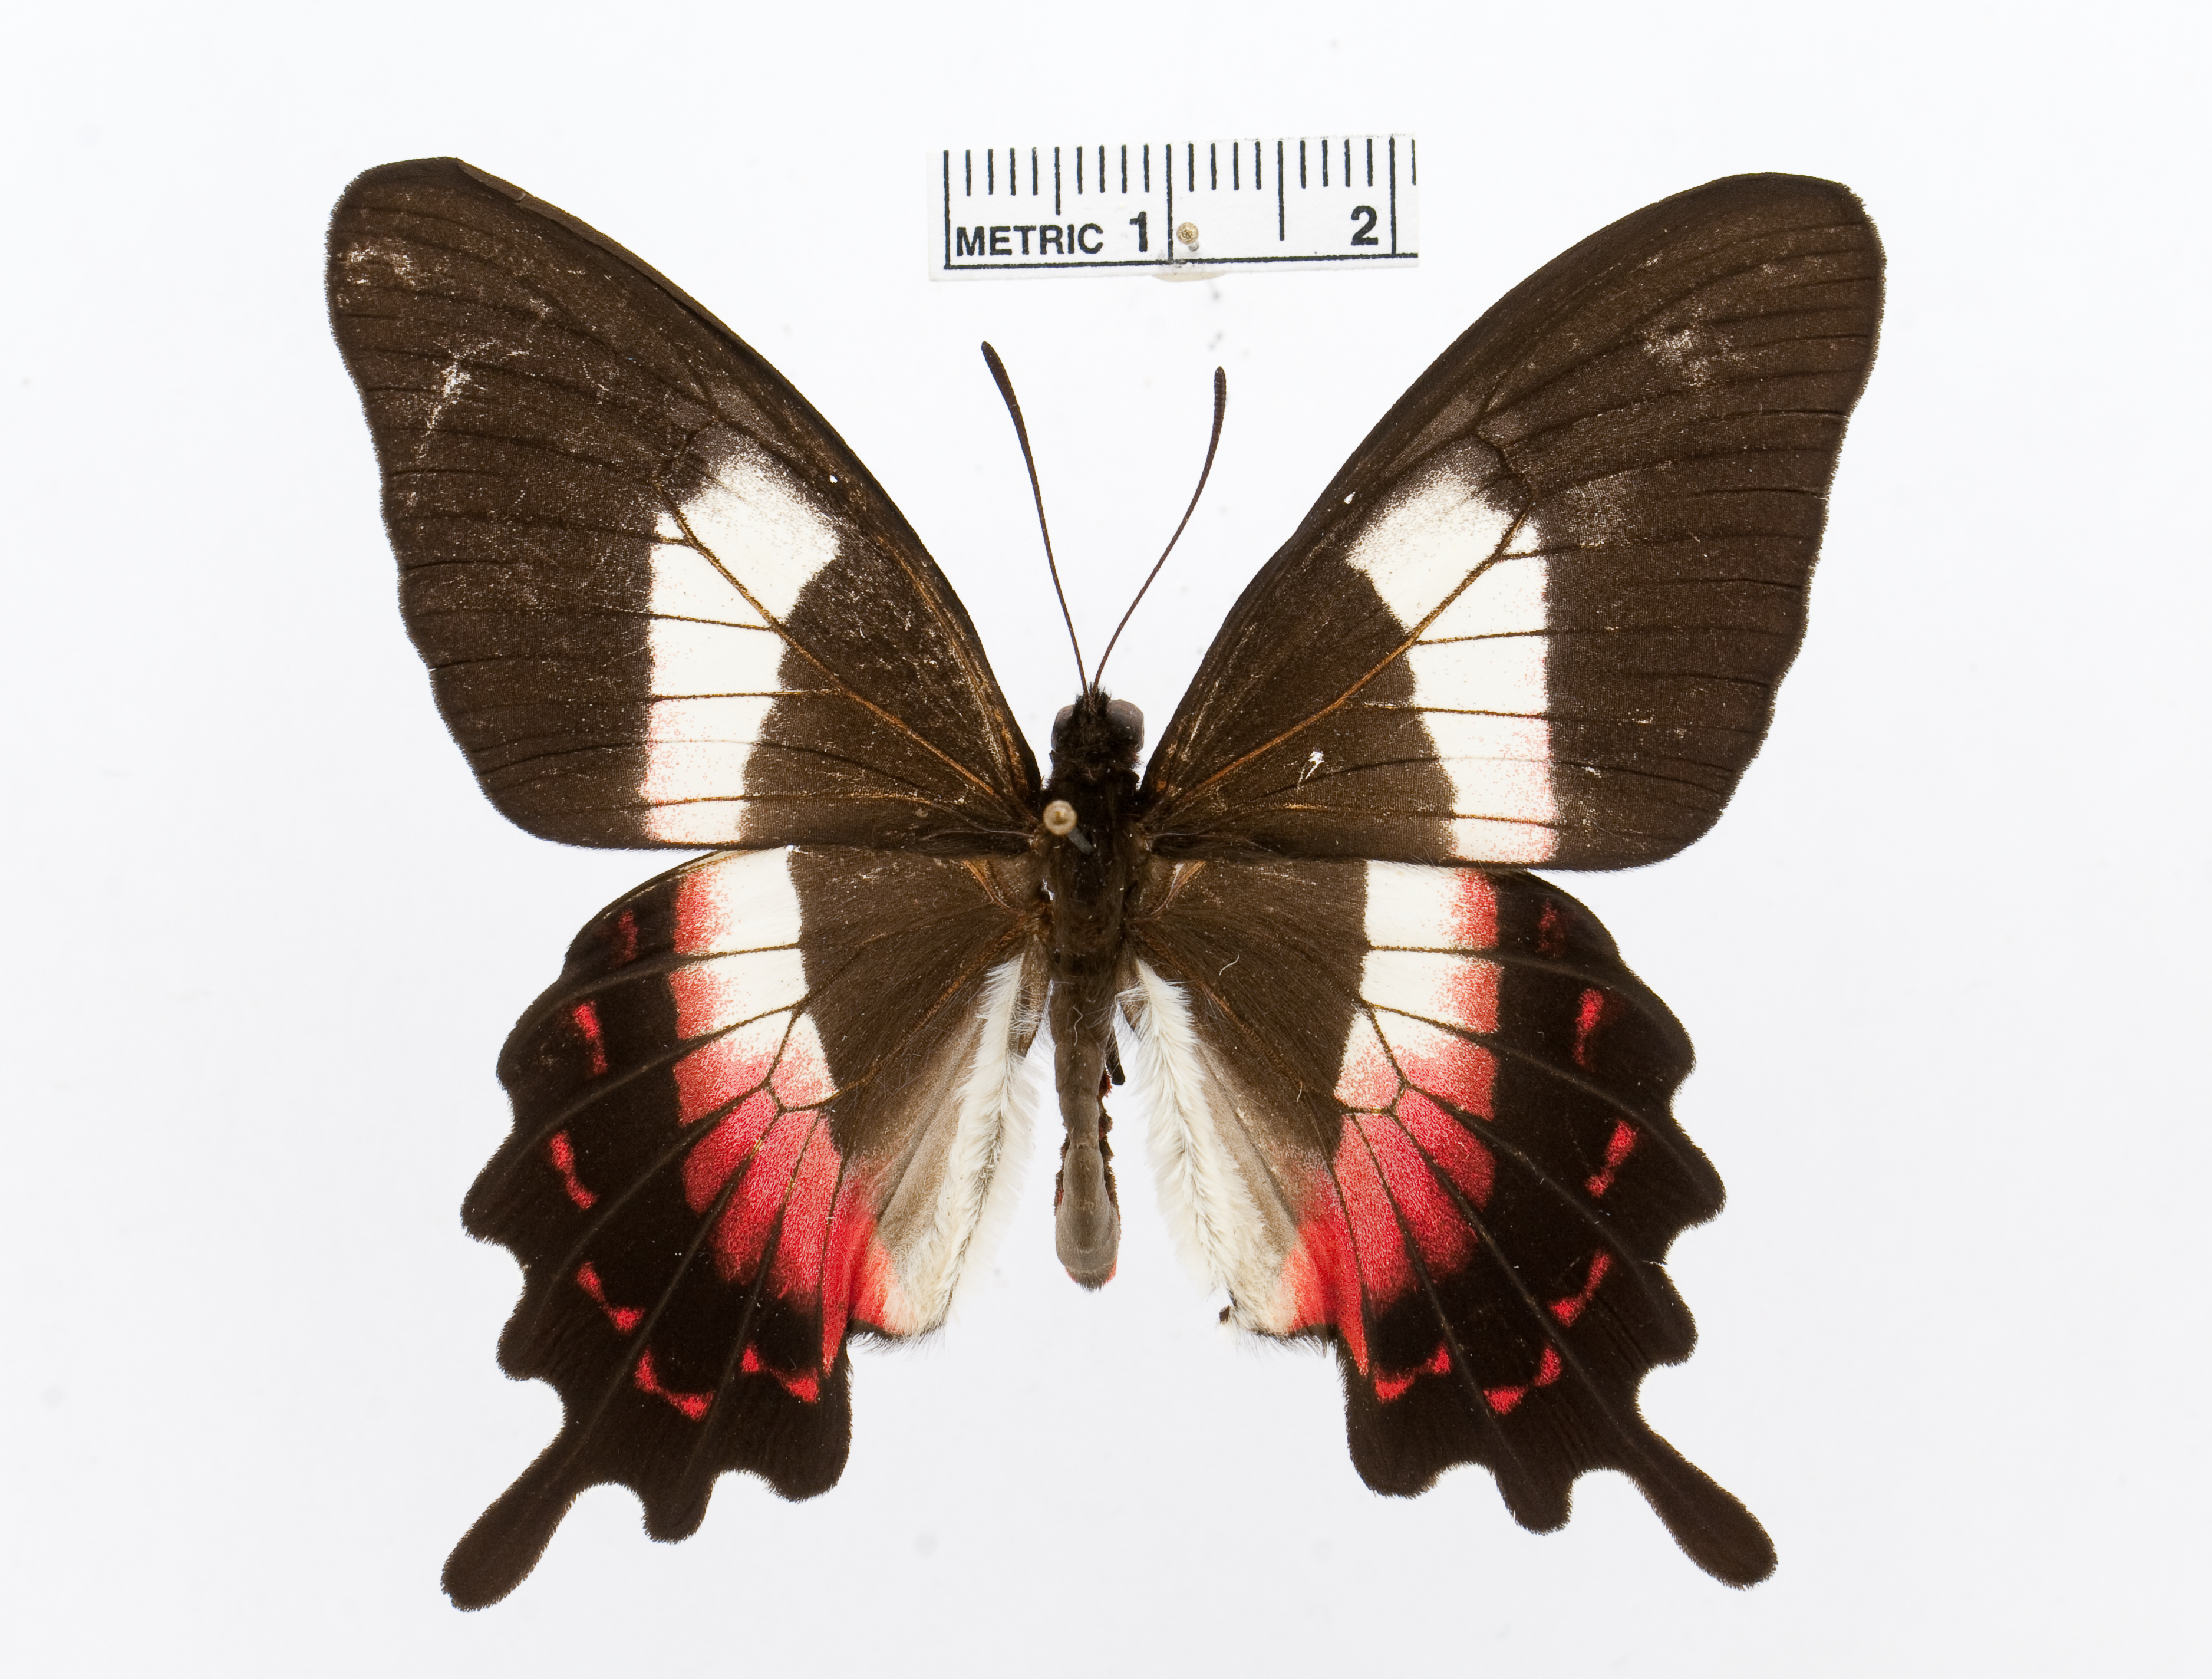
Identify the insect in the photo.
Parides ascanius
